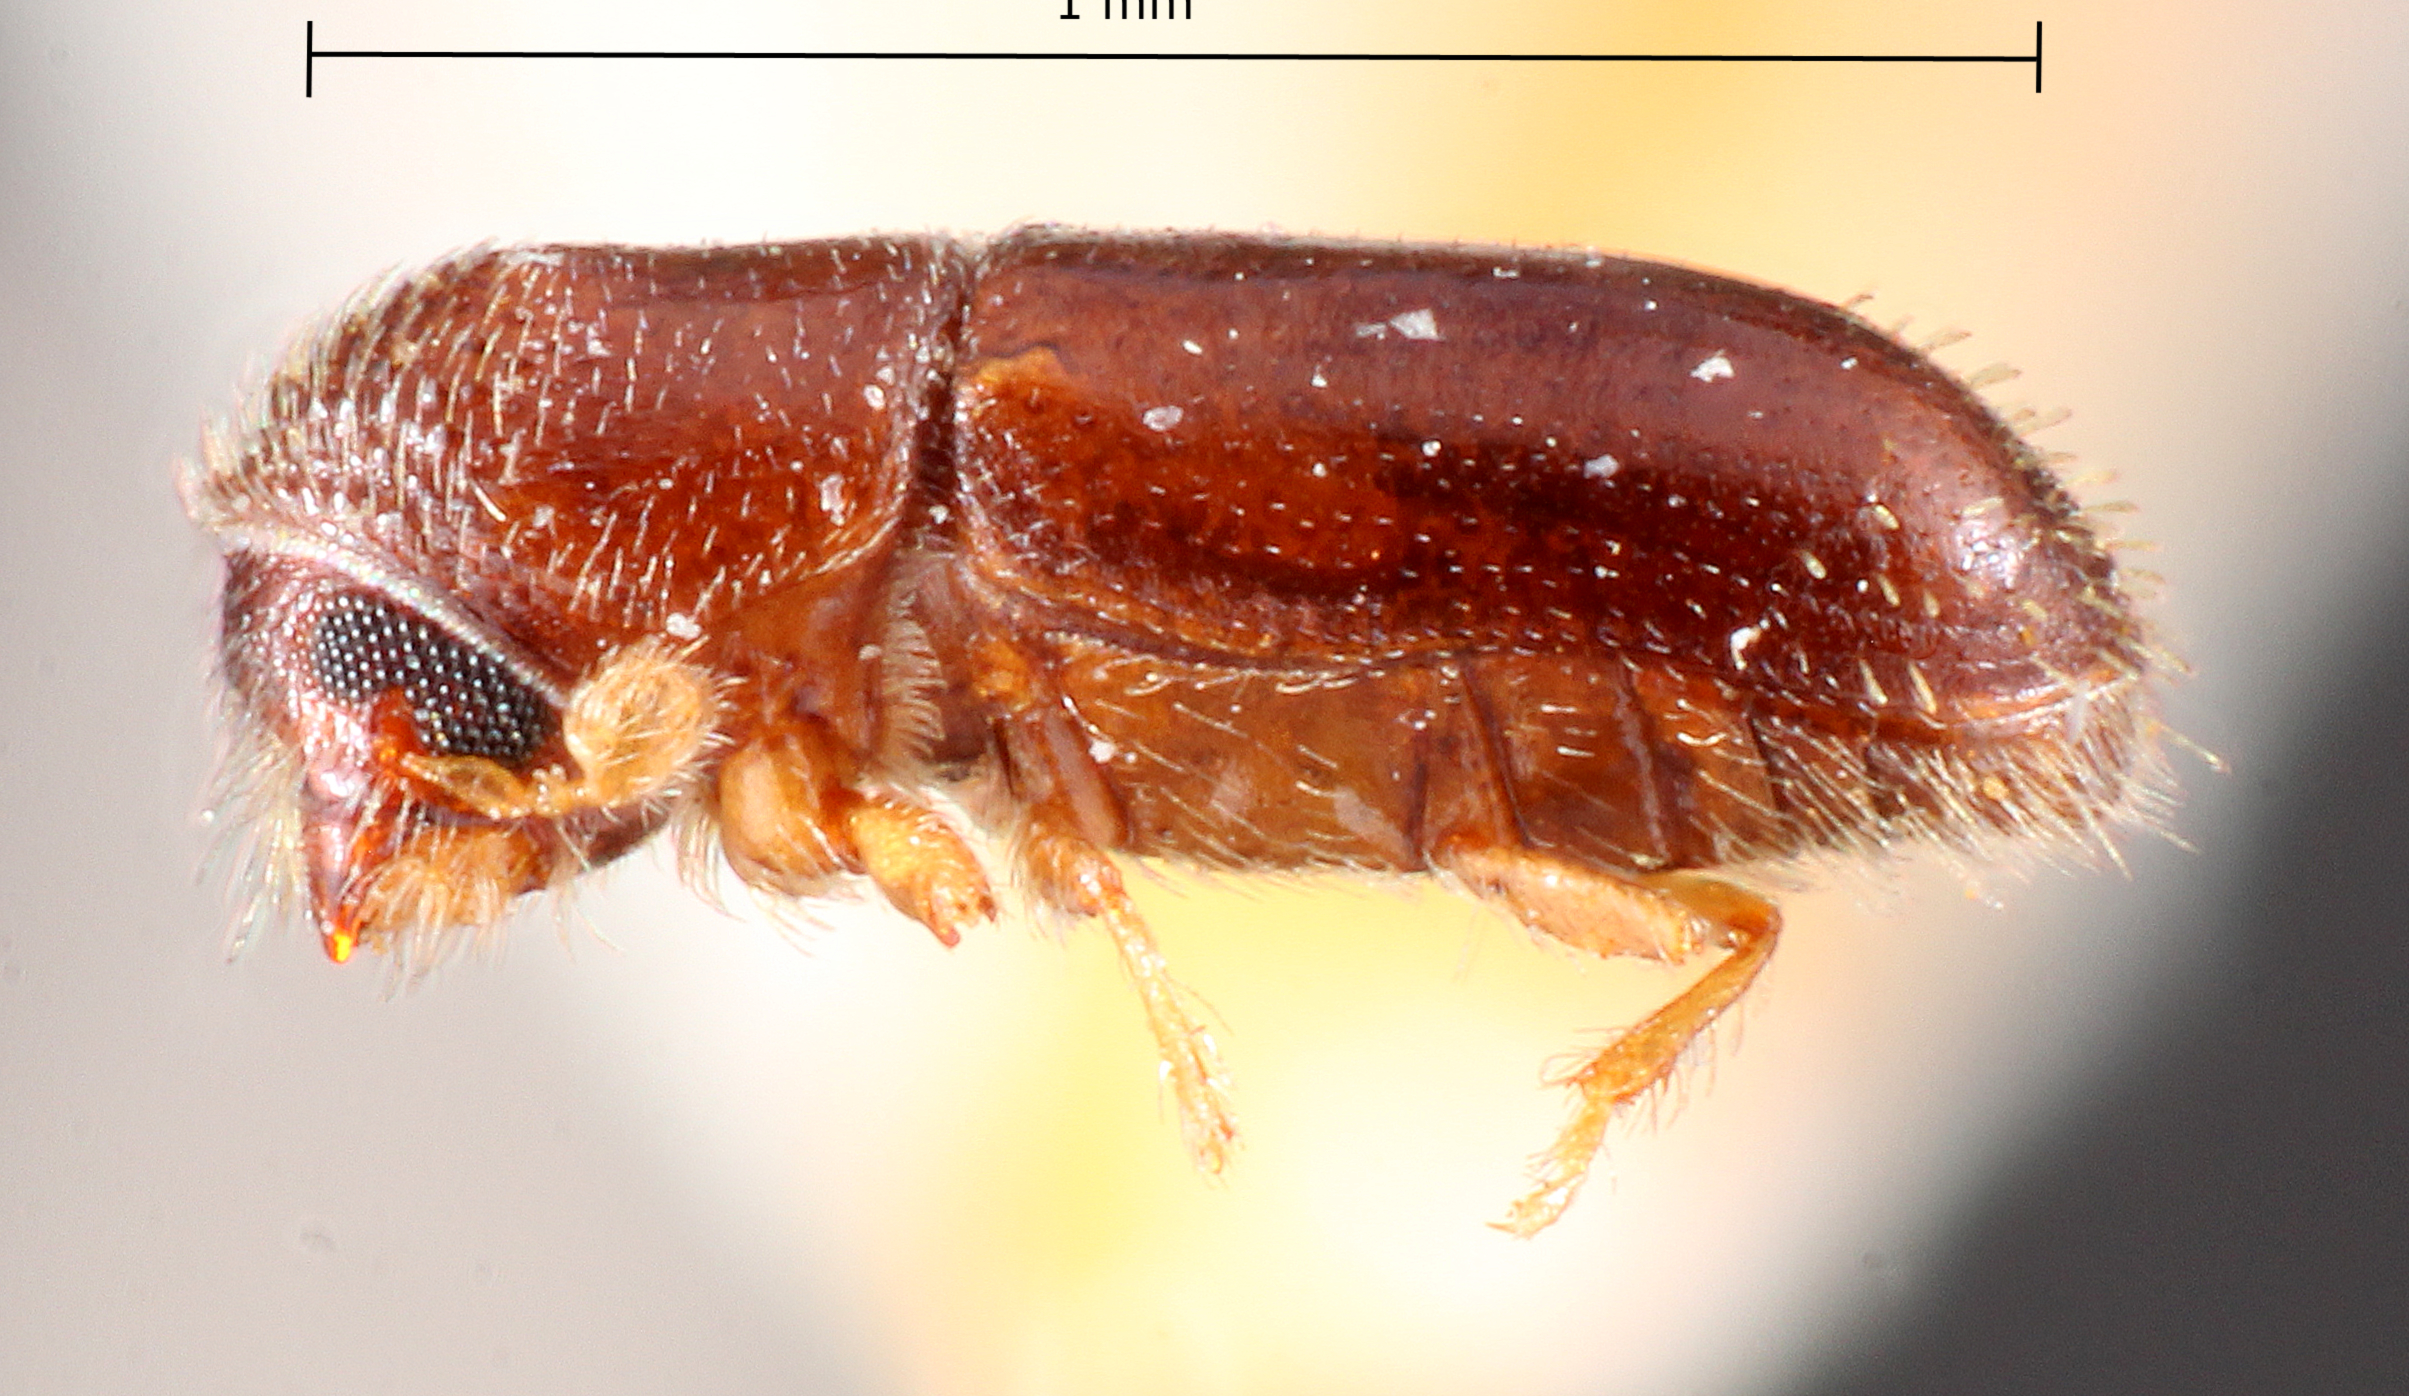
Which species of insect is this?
Pityophthoroides pudens
